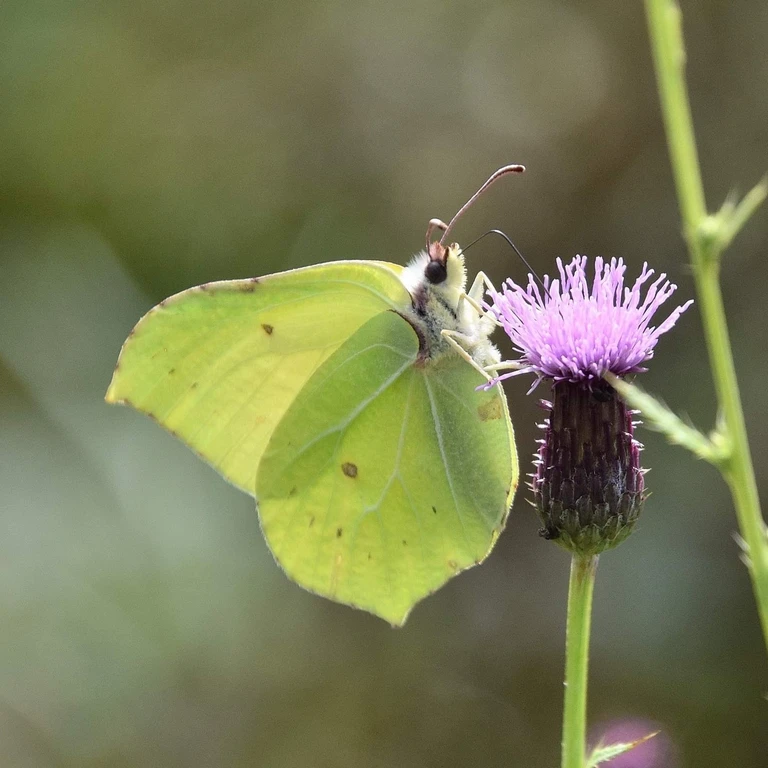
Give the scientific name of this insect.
Gonepteryx rhamni
